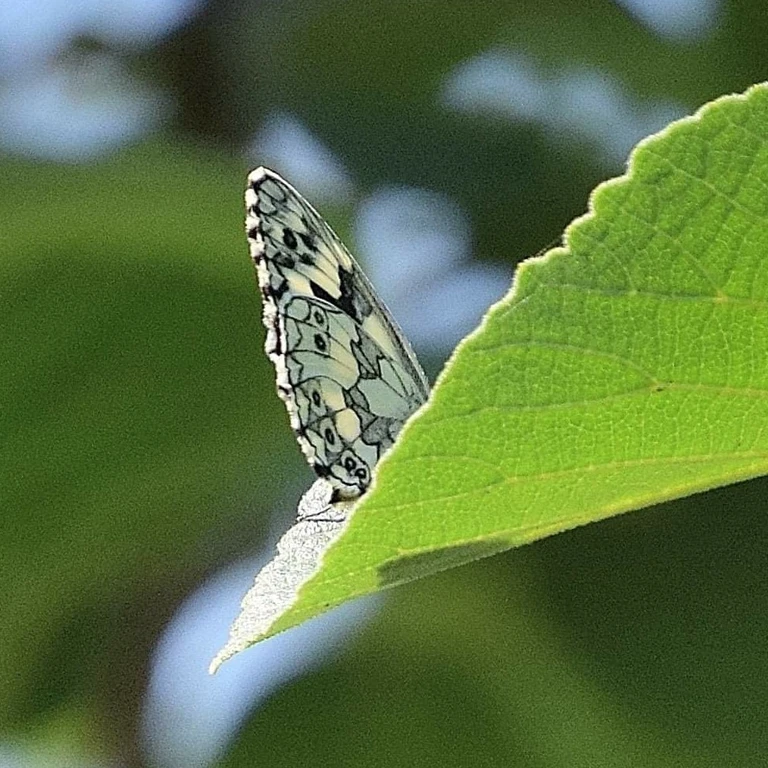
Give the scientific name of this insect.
Melanargia galathea
